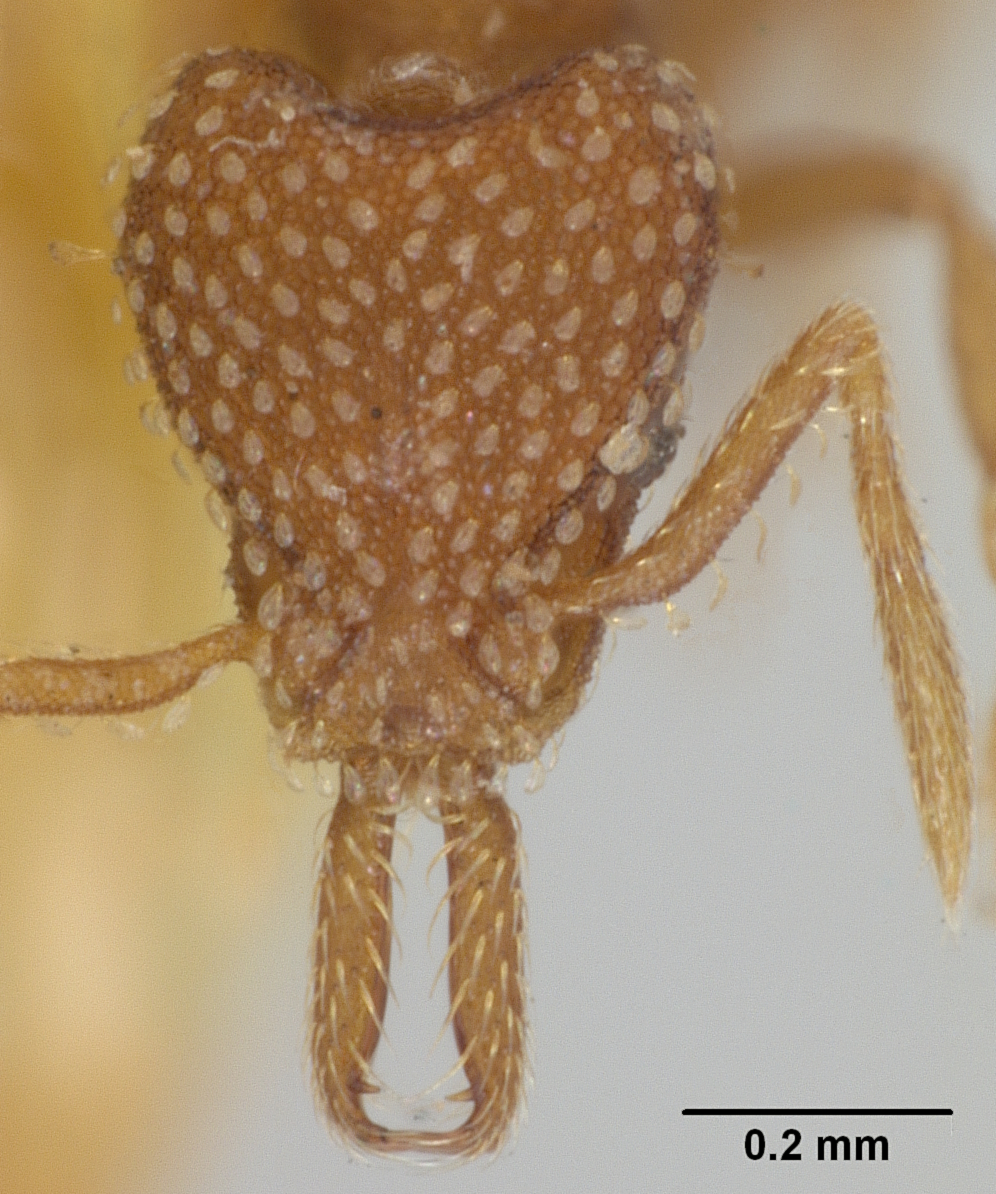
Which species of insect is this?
Strumigenys louisianae
